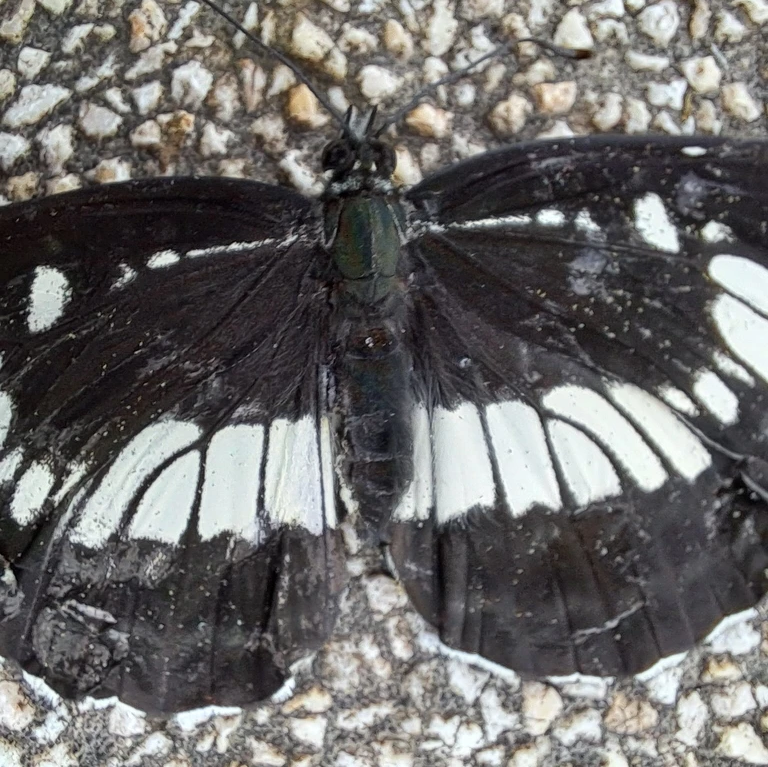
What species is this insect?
Neptis rivularis
